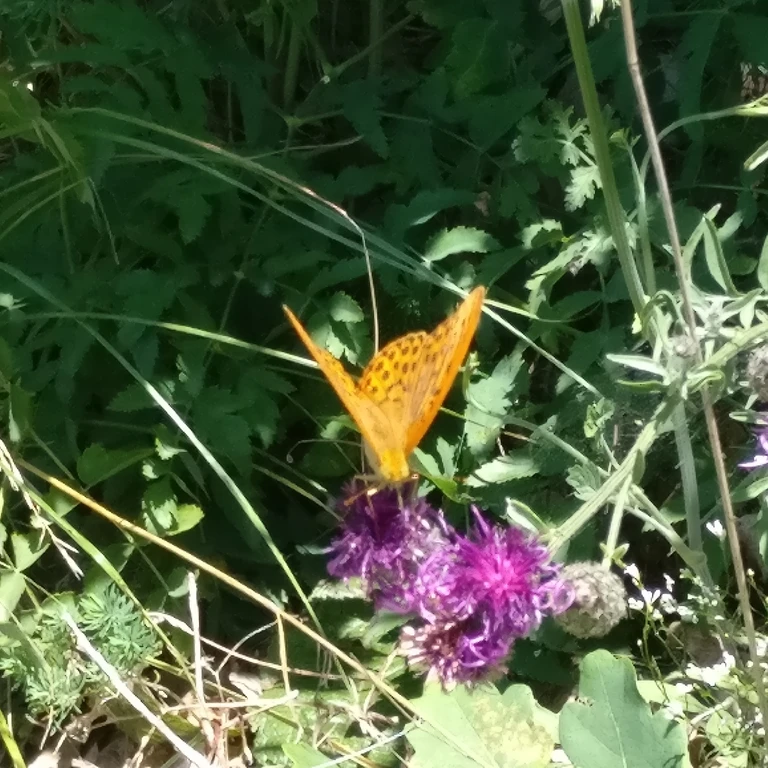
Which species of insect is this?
Argynnis paphia
